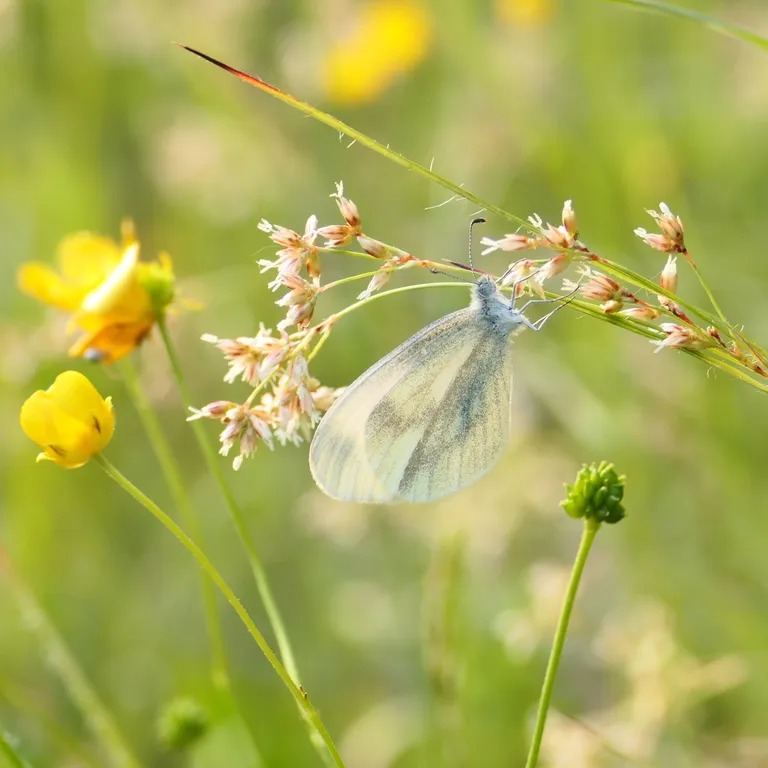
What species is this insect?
Leptidea sinapis/juvernica
